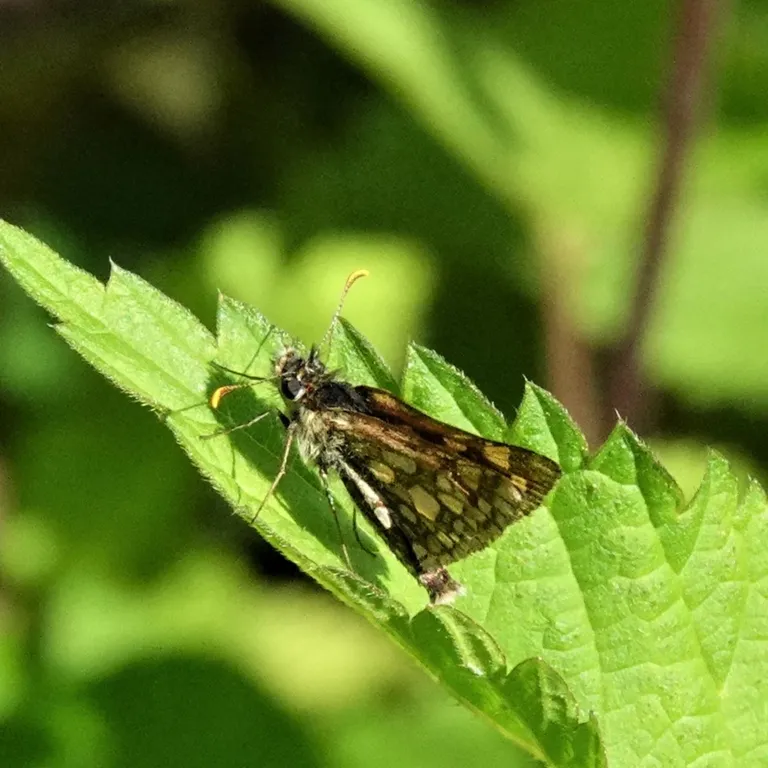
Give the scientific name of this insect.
Carterocephalus palaemon
